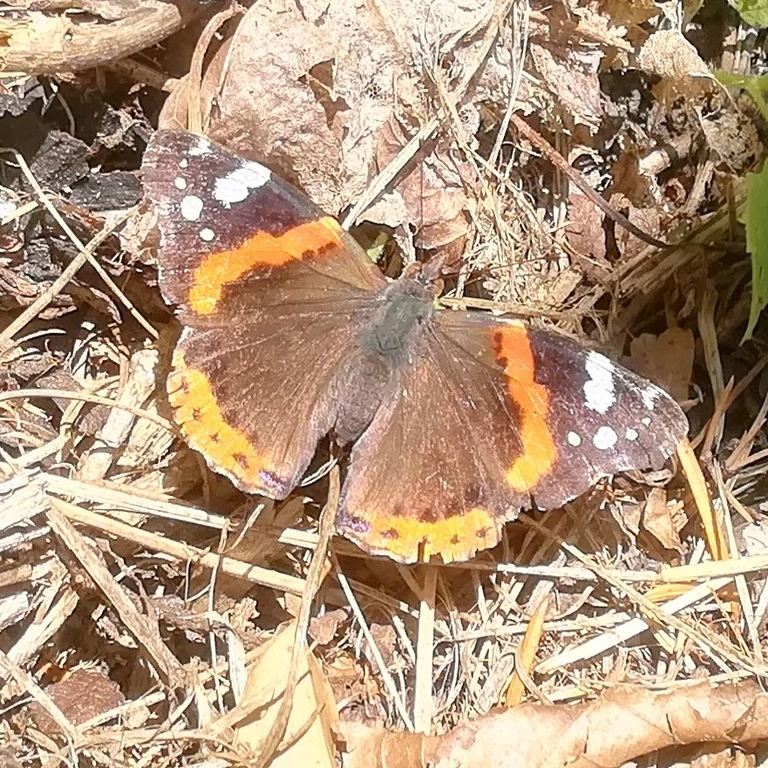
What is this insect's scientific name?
Vanessa atalanta
